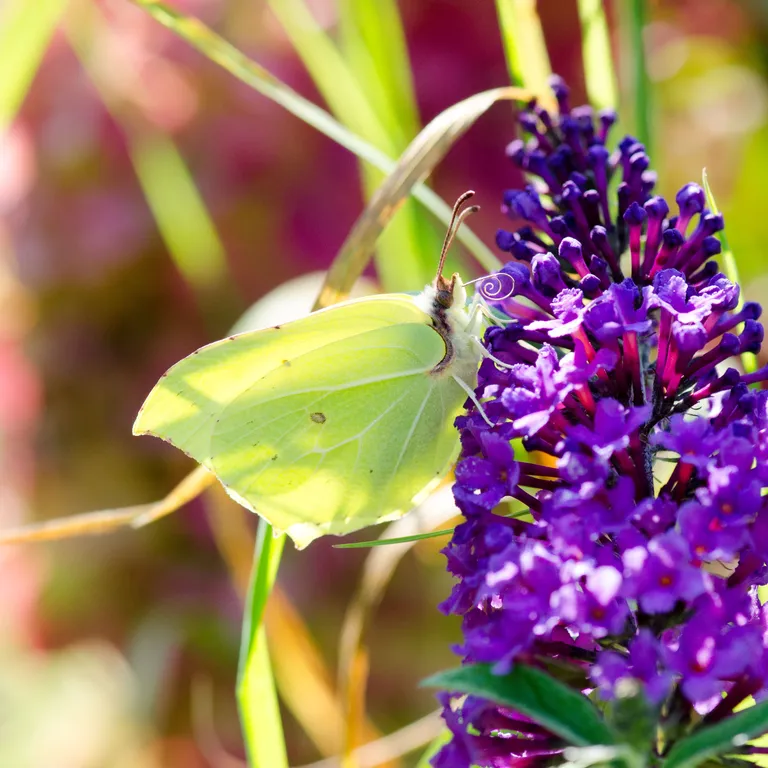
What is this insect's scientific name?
Gonepteryx rhamni
